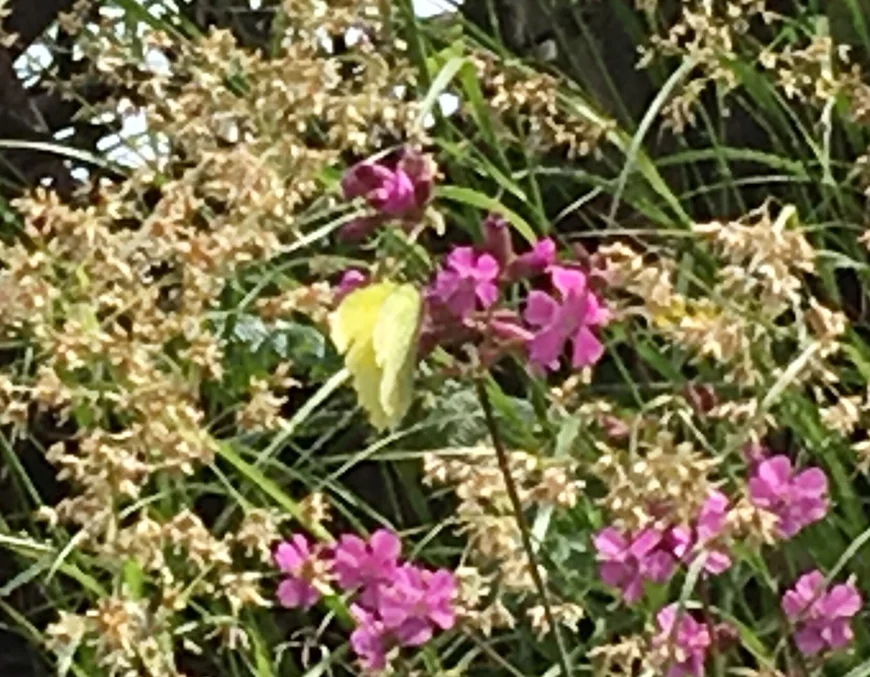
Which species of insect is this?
Gonepteryx rhamni
